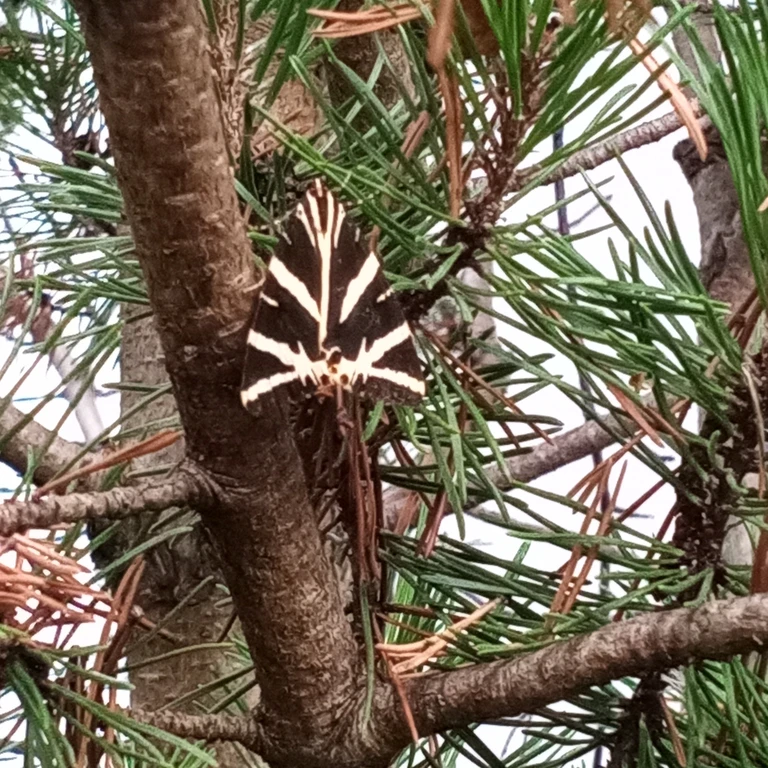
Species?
Euplagia quadripunctaria
